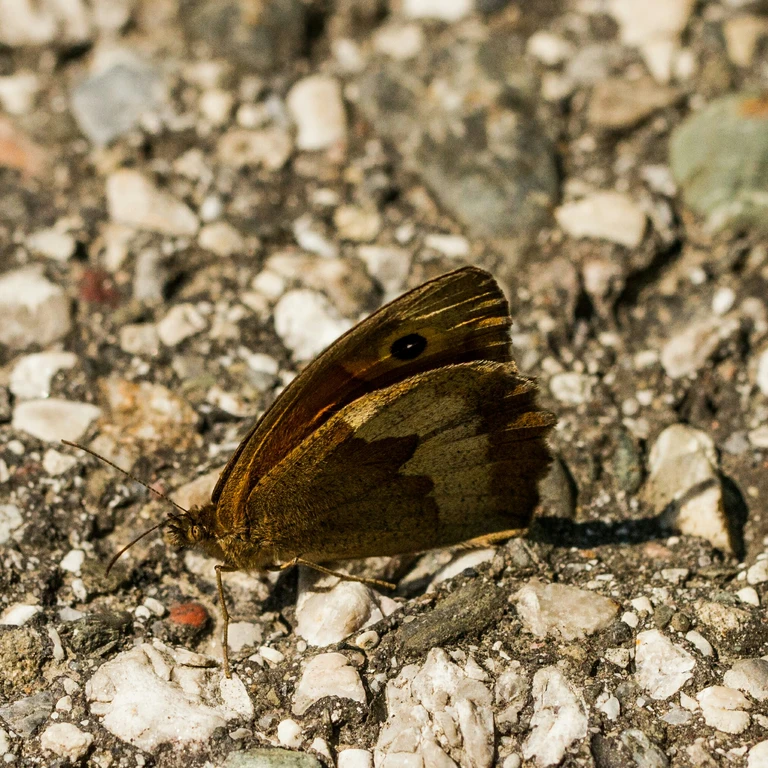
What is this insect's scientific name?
Maniola jurtina
